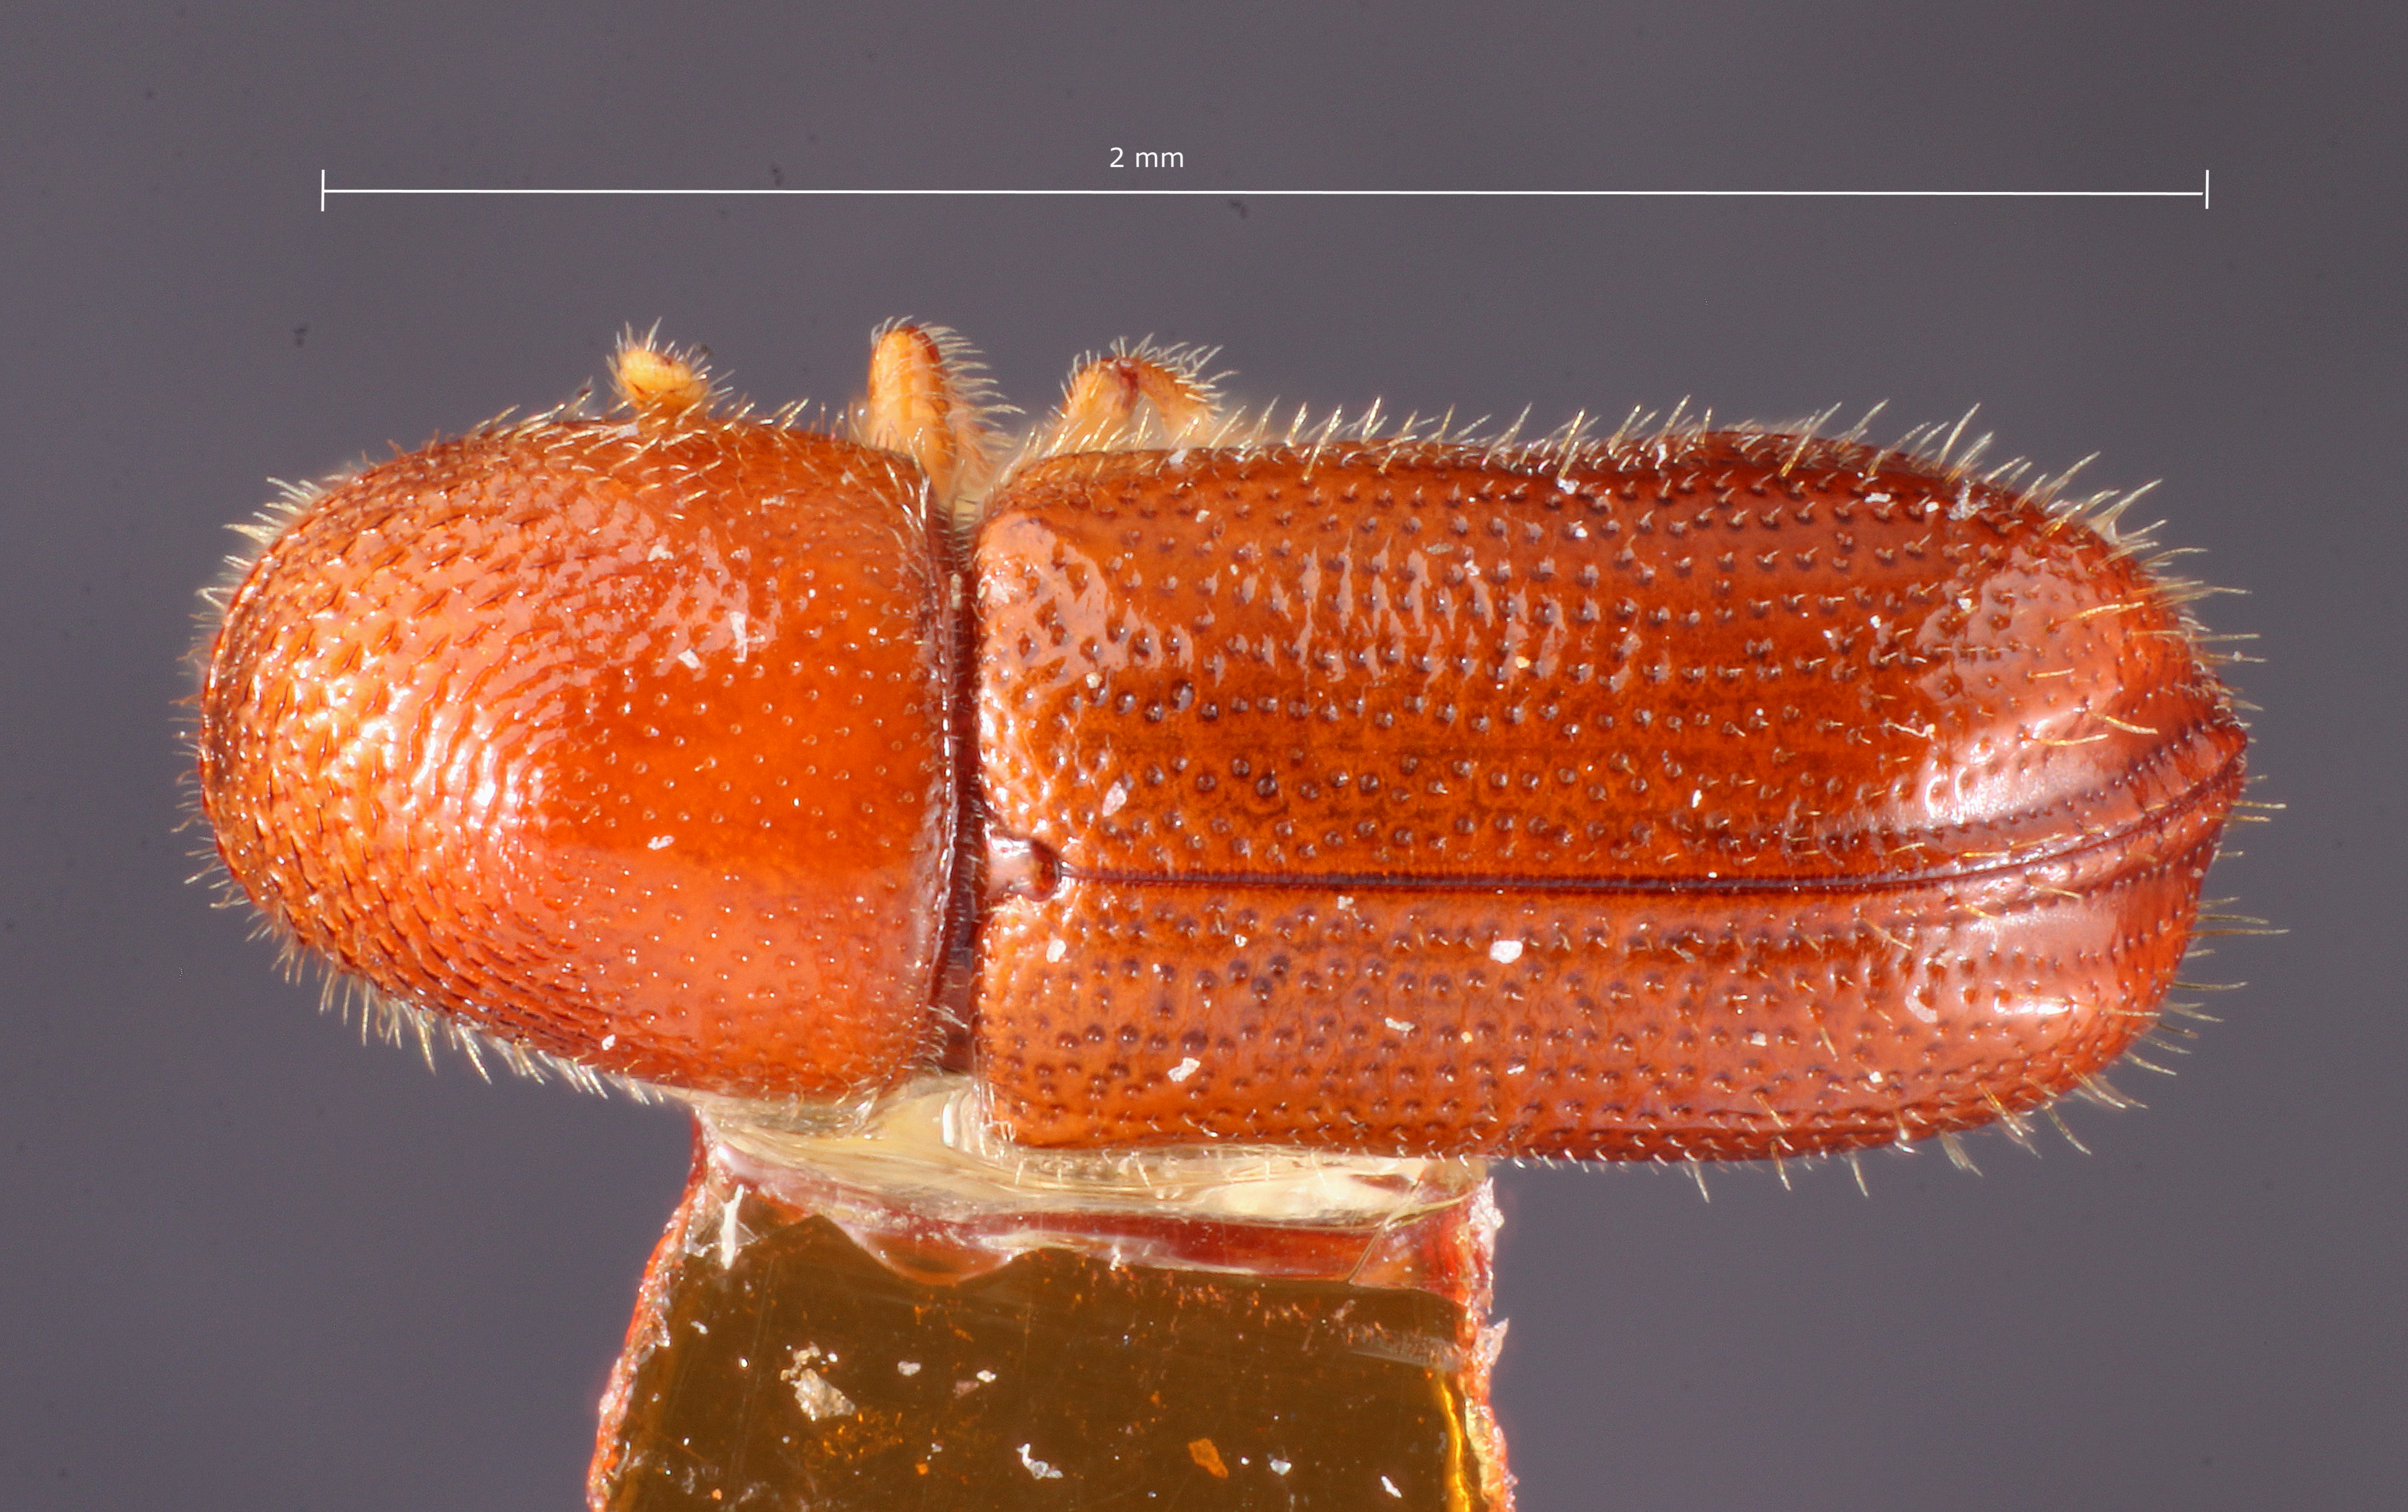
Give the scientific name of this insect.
Pityophthorus clarus
